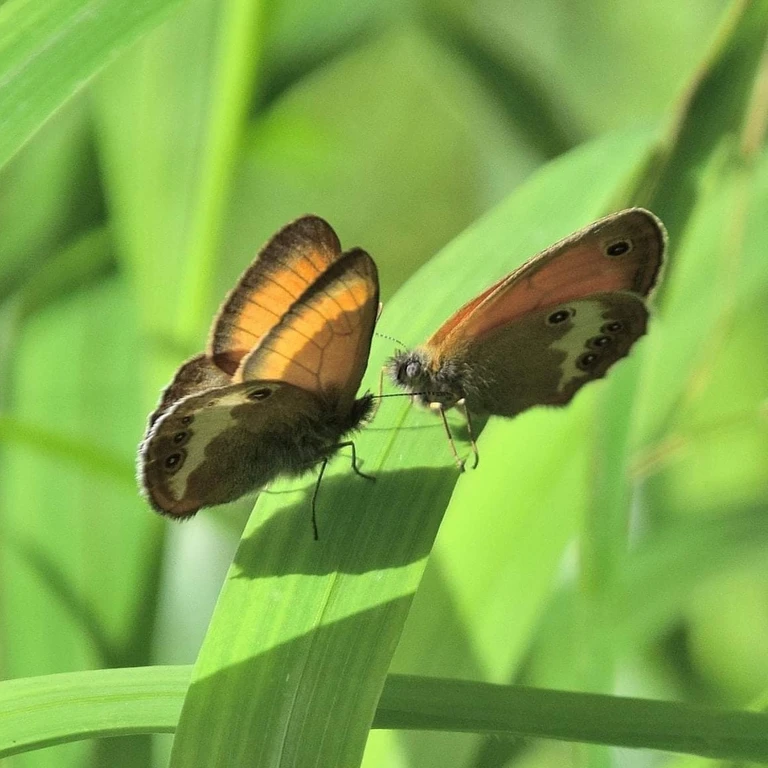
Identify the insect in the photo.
Coenonympha arcania
